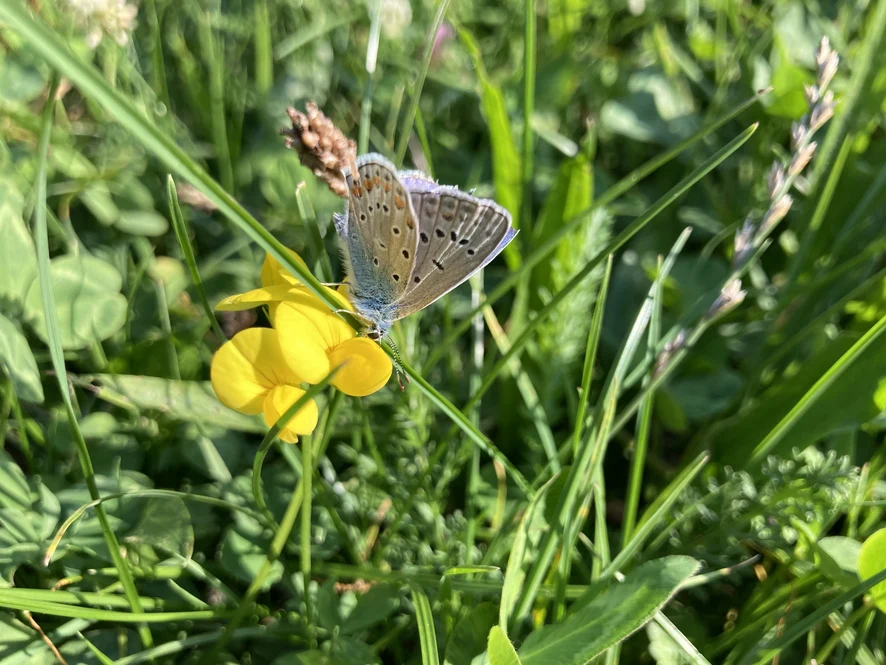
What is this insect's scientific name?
Polyommatus icarus
